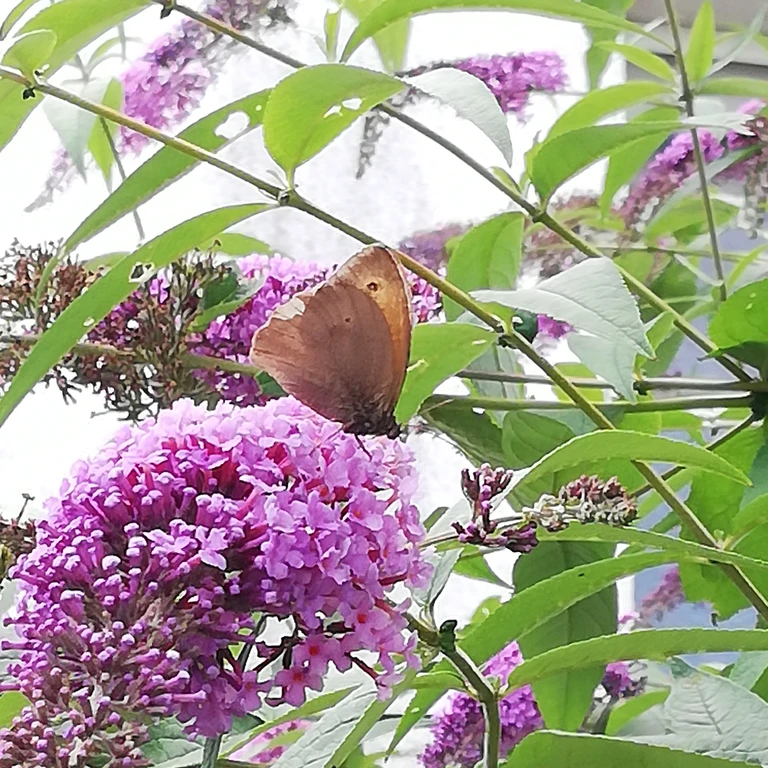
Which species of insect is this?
Maniola jurtina
